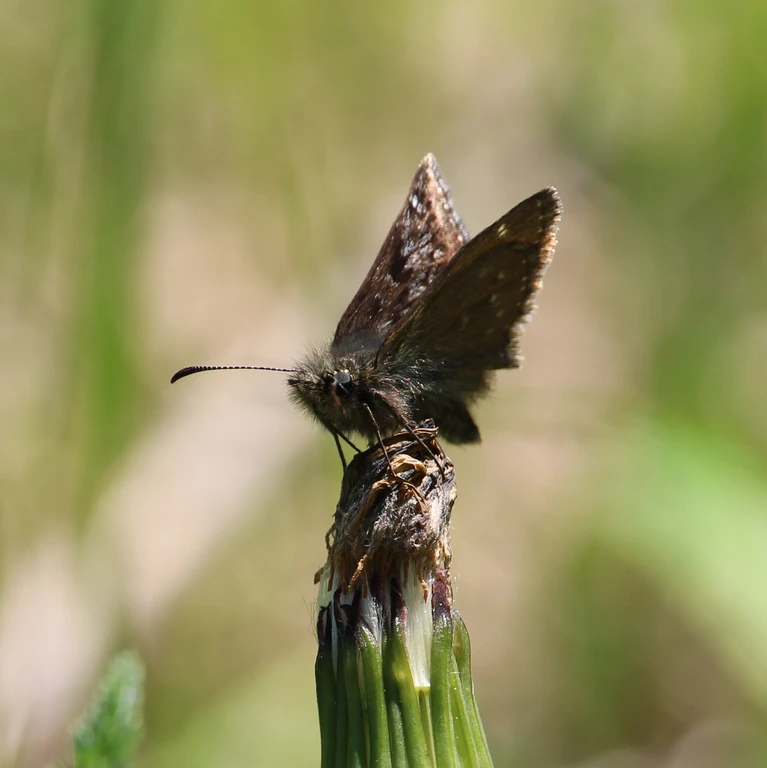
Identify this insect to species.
Erynnis tages
